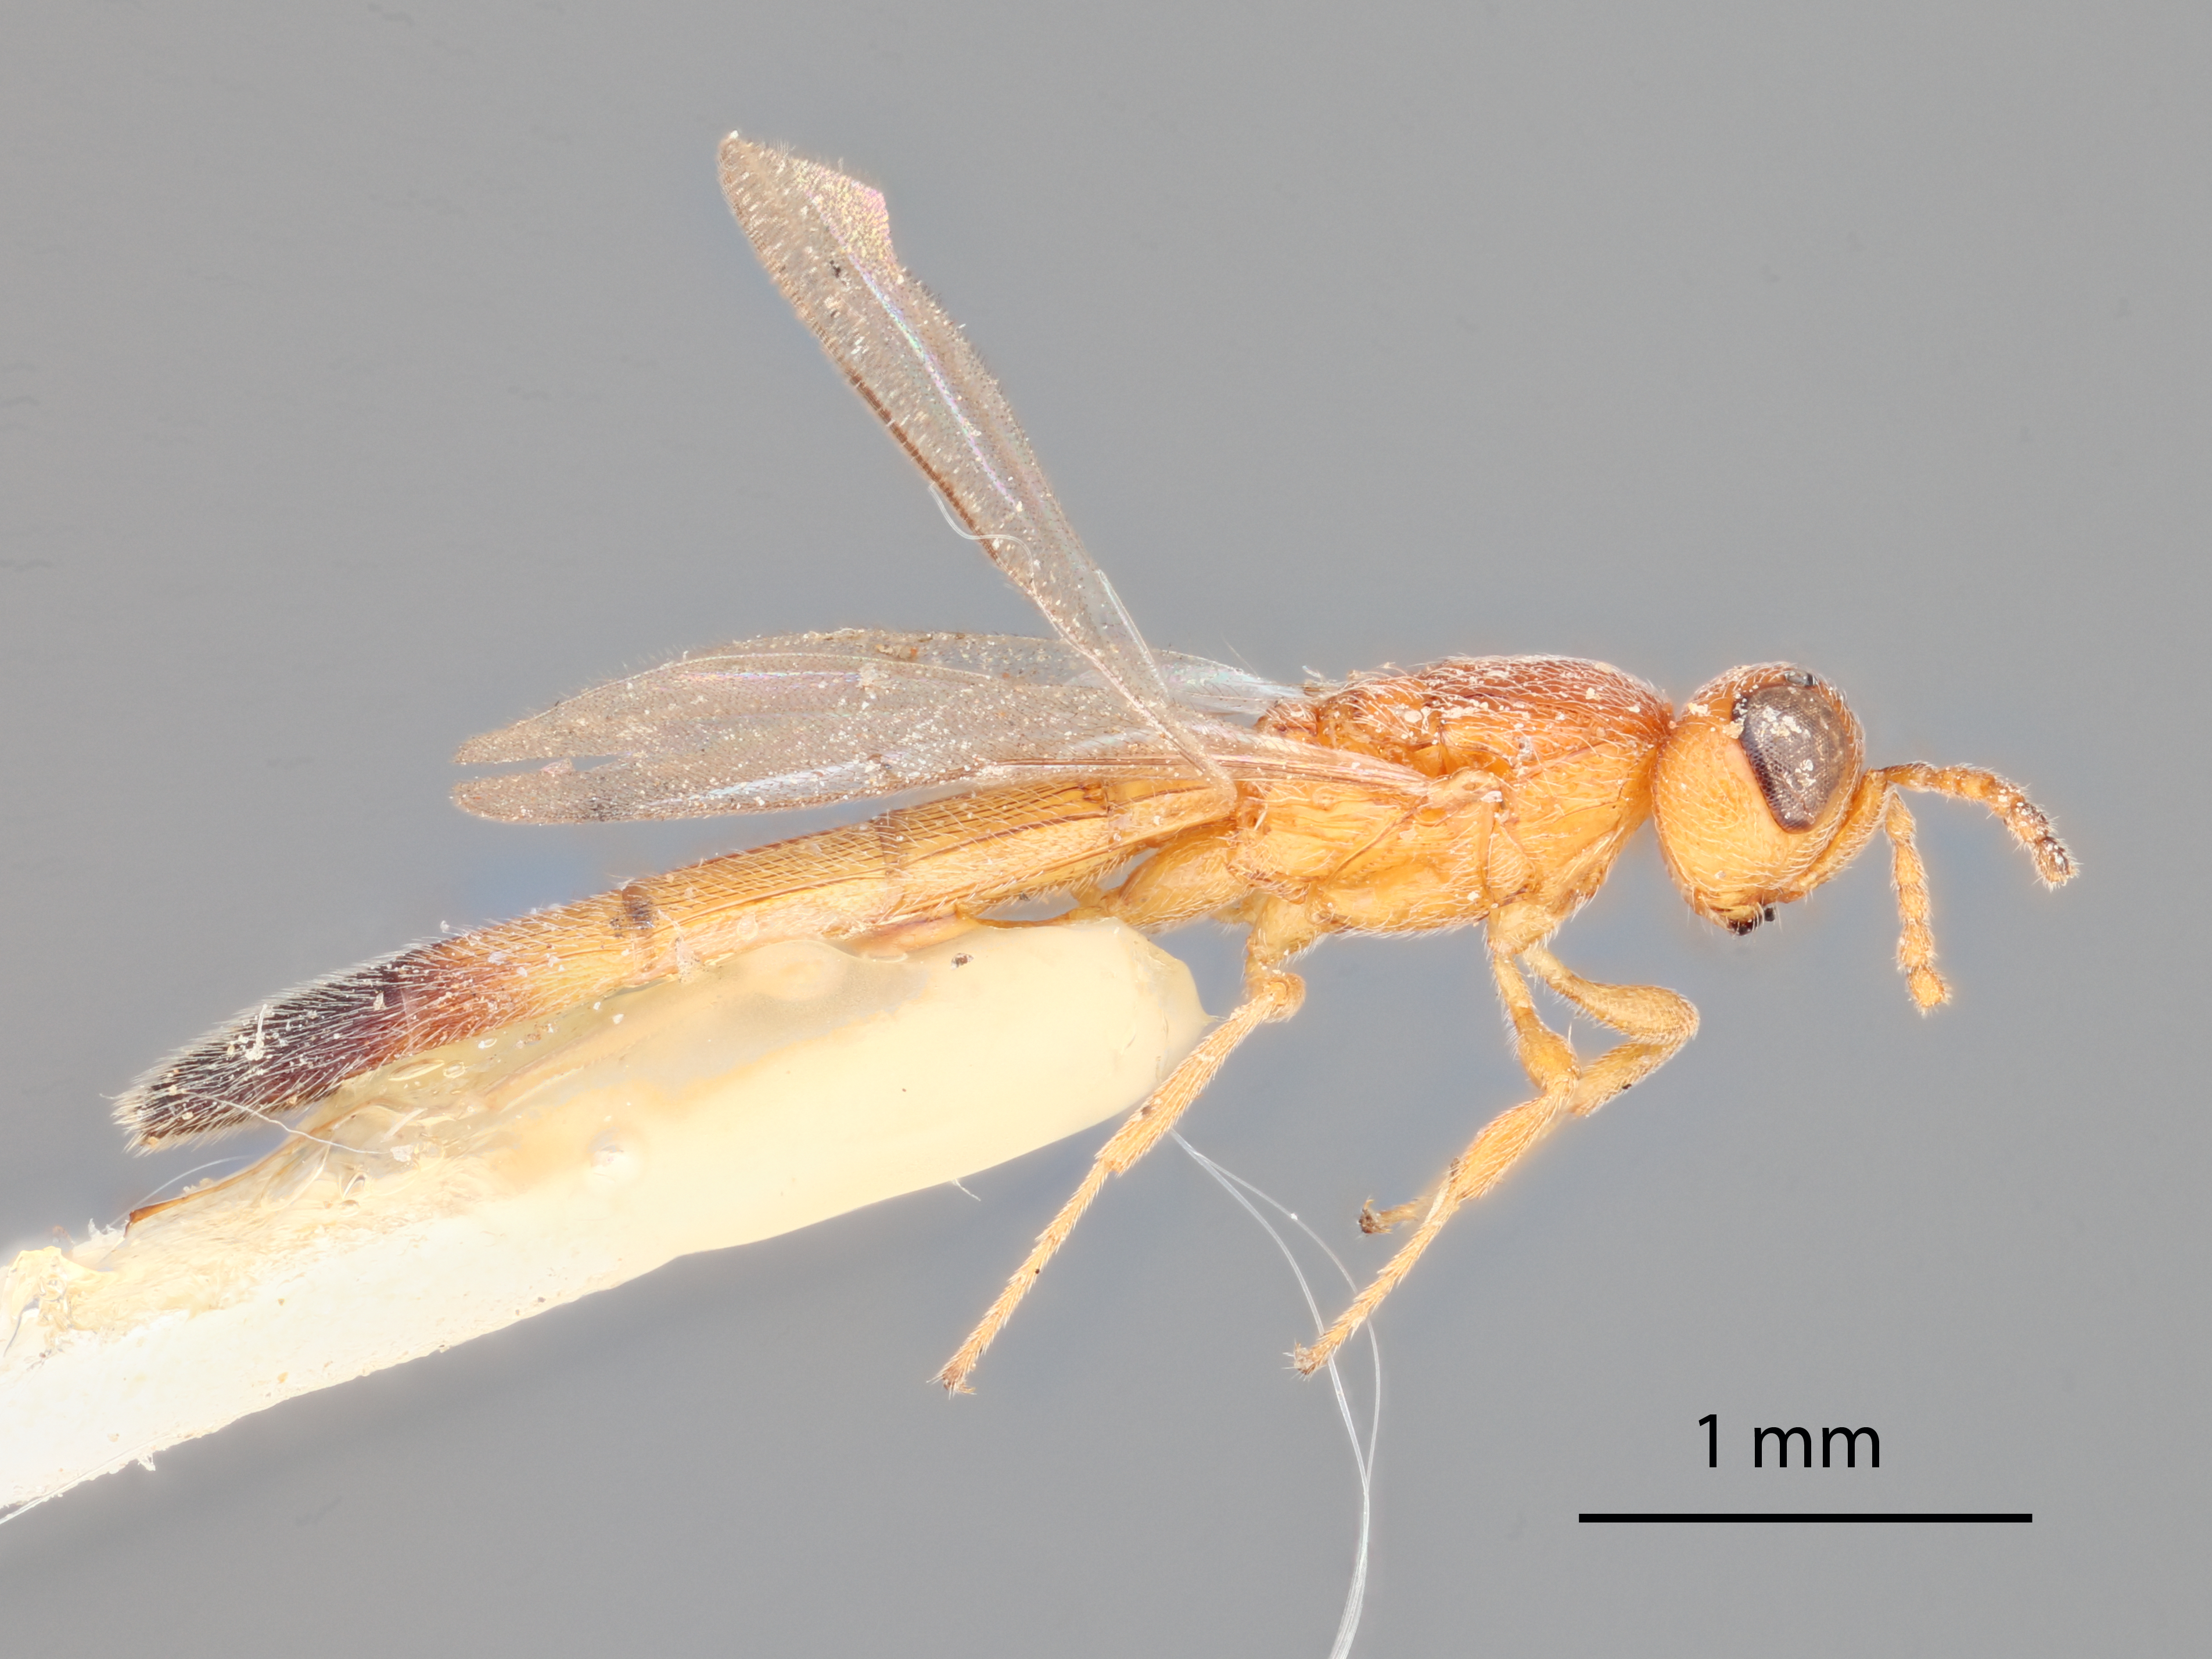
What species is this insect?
Macroteleia chandelii
